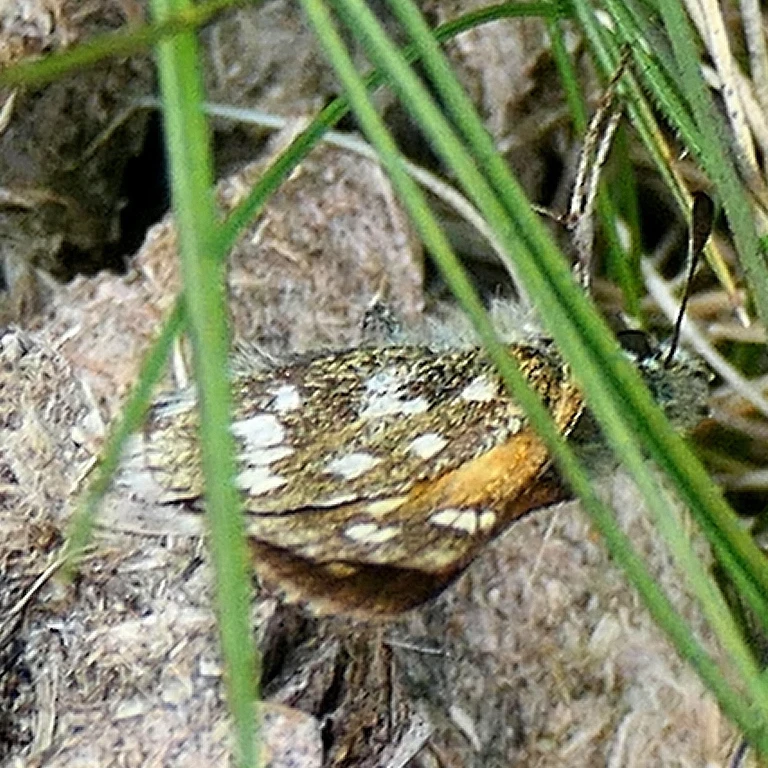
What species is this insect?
Hesperia comma
